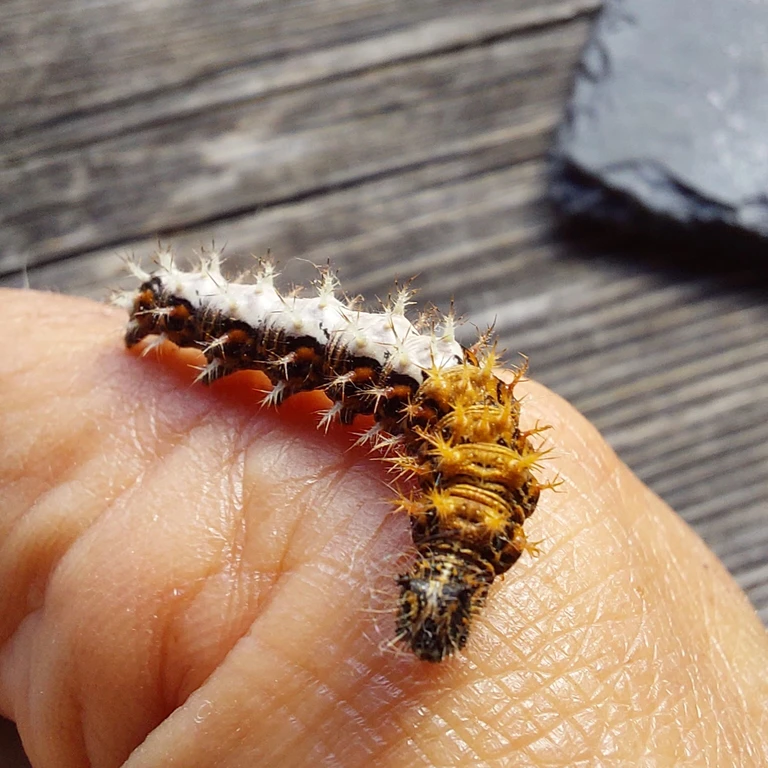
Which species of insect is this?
Polygonia c-album
